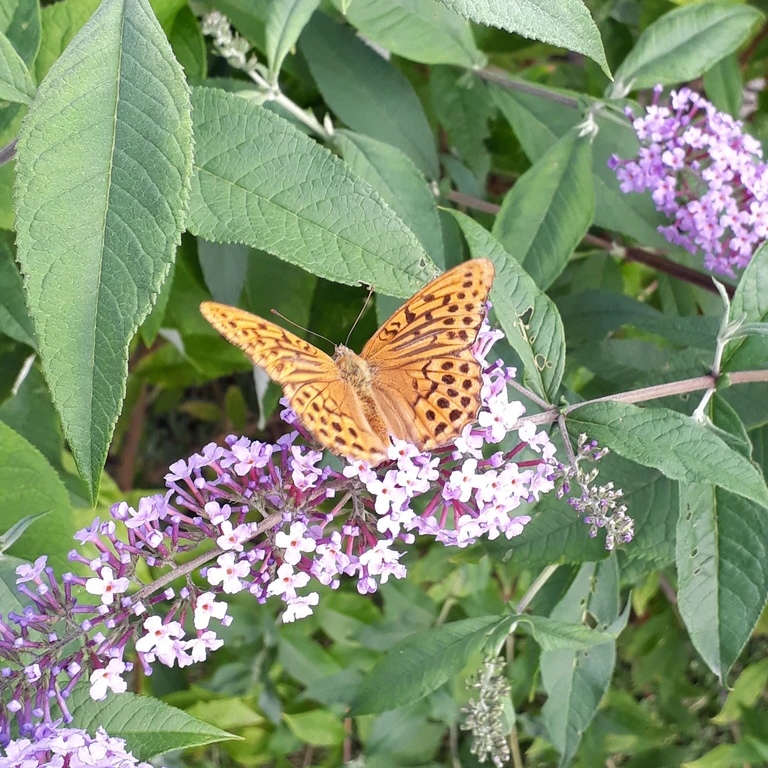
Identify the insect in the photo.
Argynnis paphia
